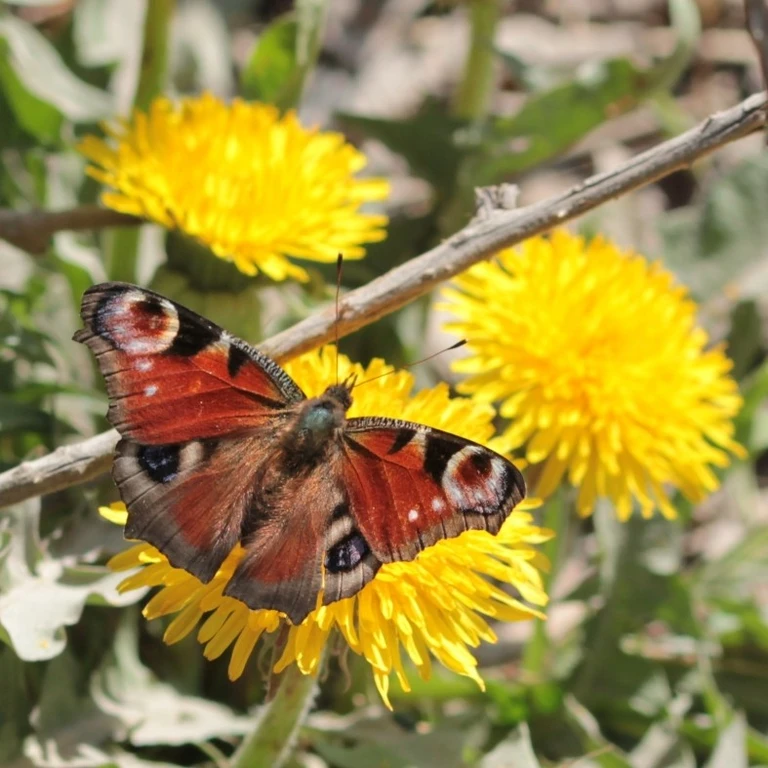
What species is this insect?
Aglais io
